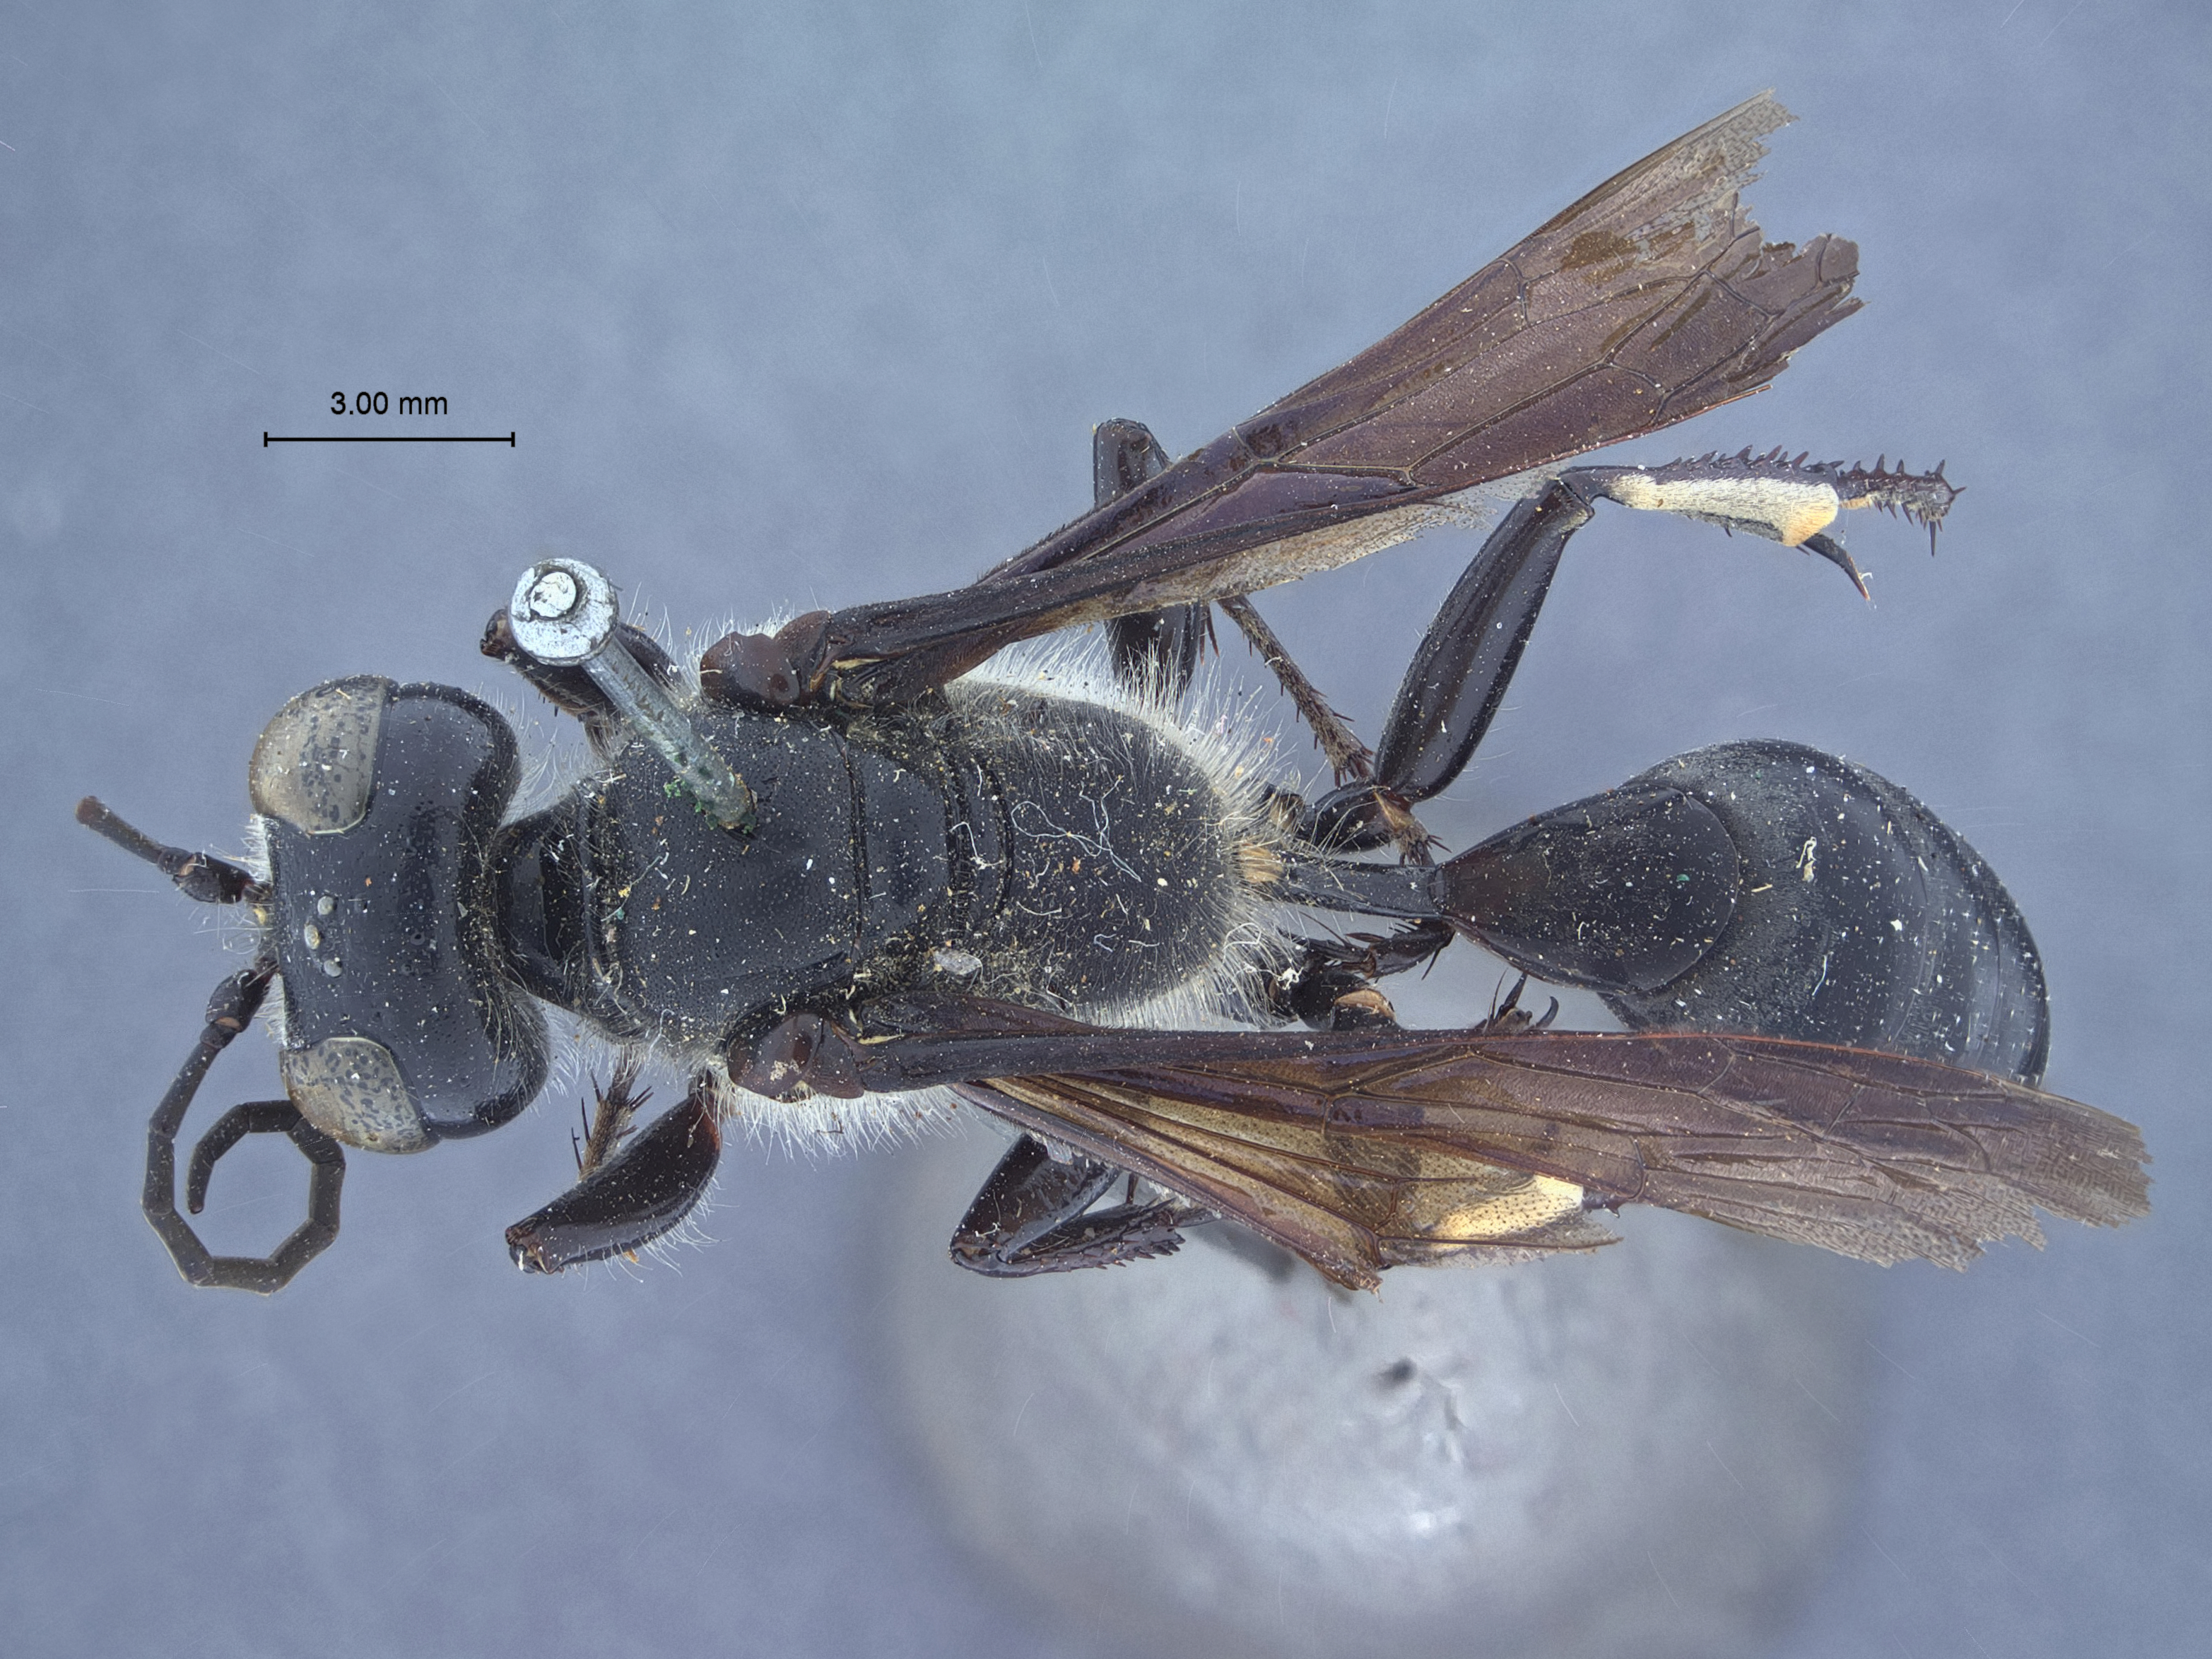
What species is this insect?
Isodontia macrocephala
